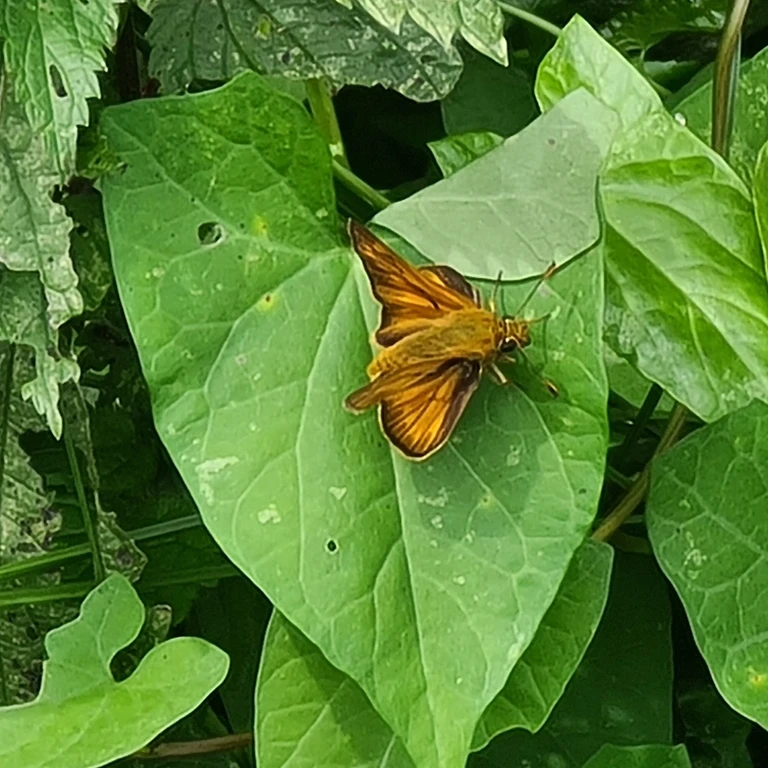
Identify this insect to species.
Ochlodes sylvanus (also Ochlodes venata)
